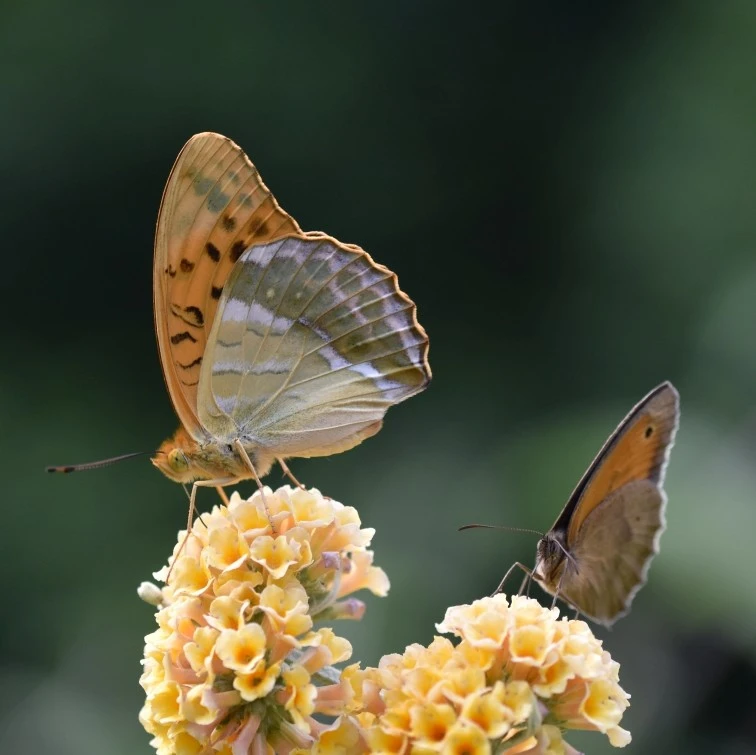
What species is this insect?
Argynnis paphia
